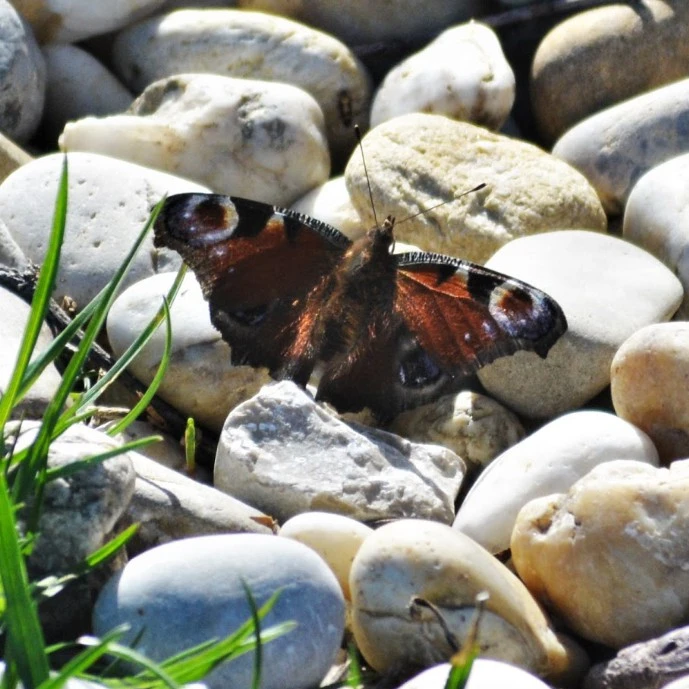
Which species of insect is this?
Aglais io
